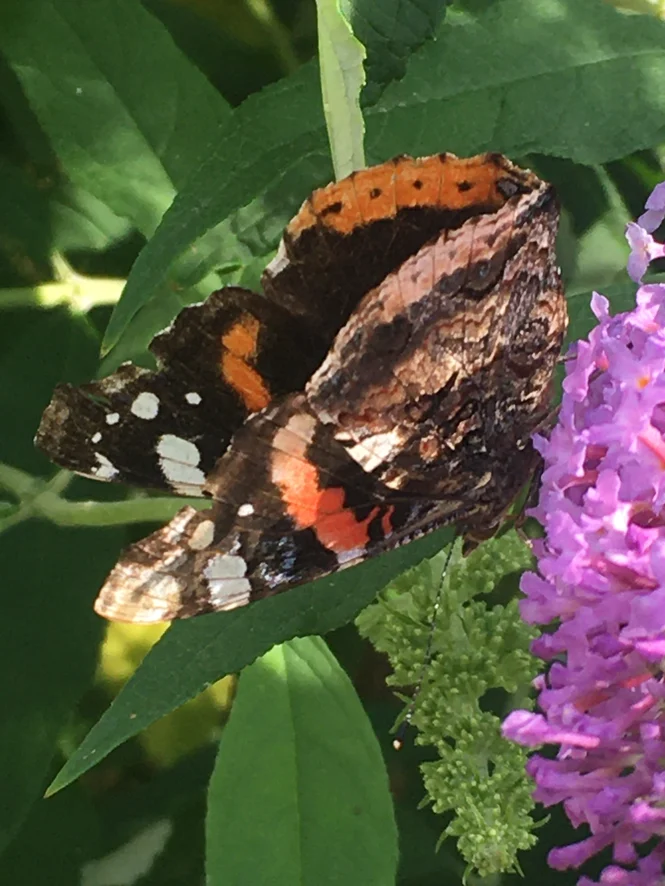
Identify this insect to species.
Vanessa atalanta
